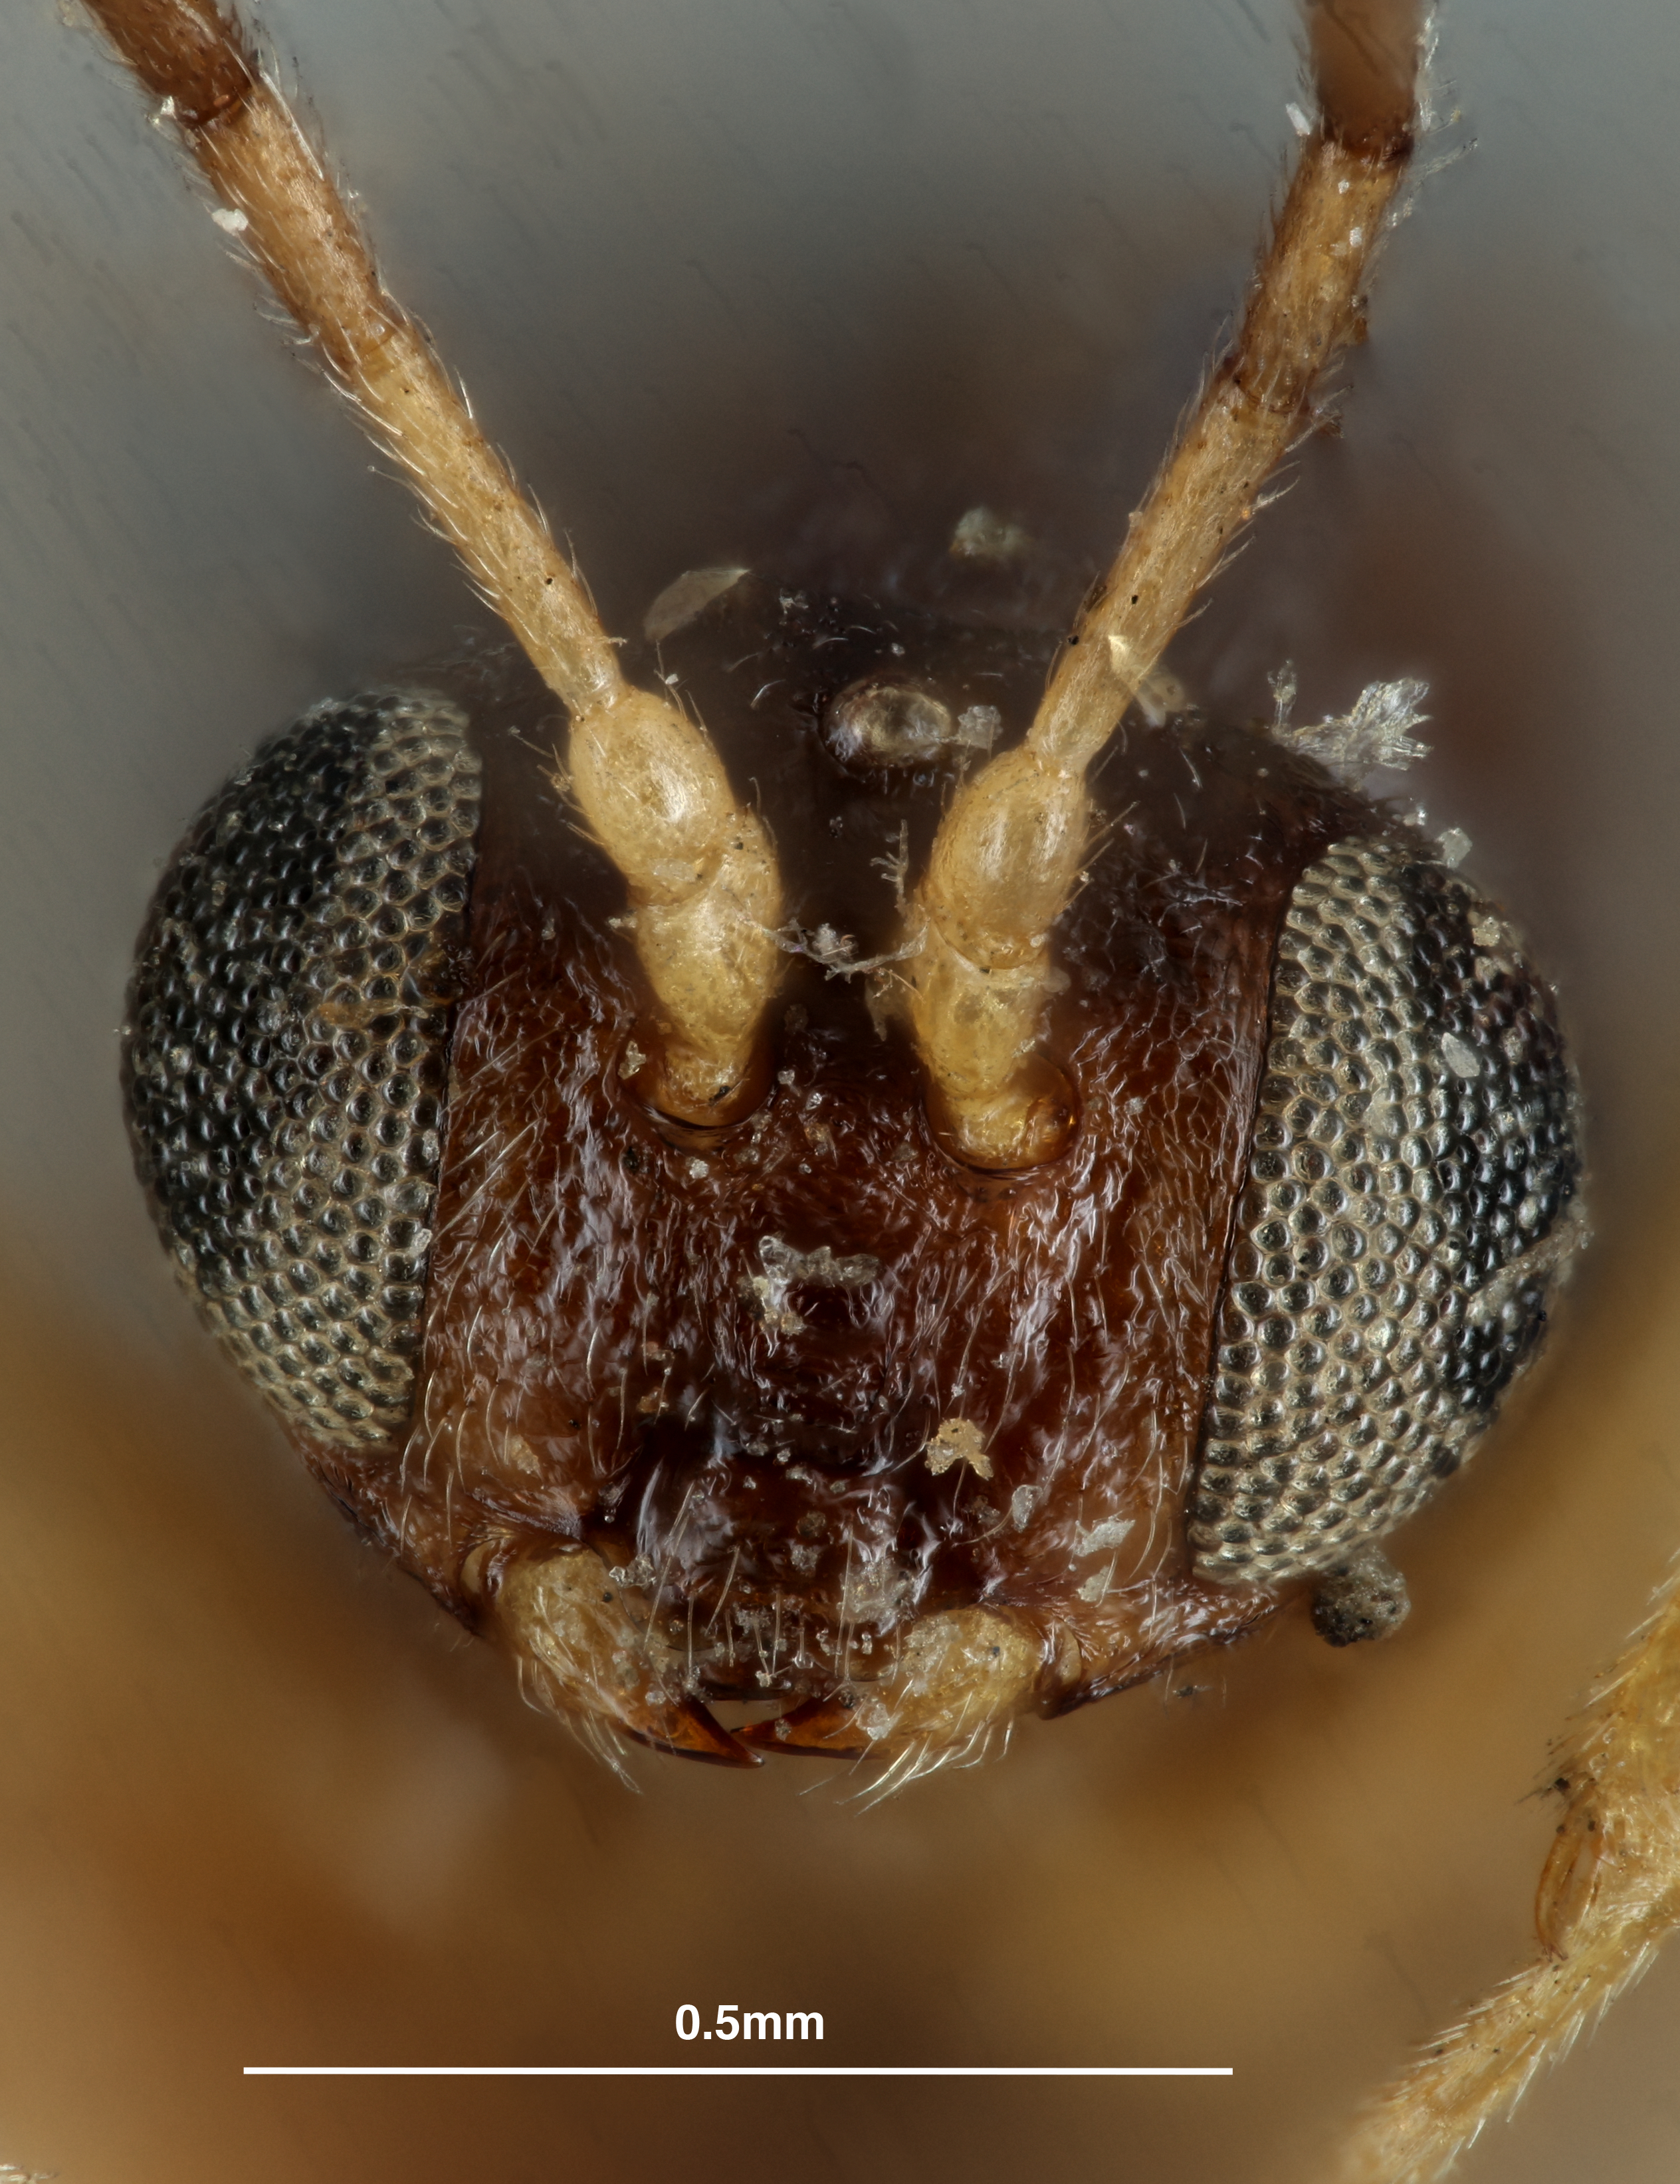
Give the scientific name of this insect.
Neuroterus laurifoliae
